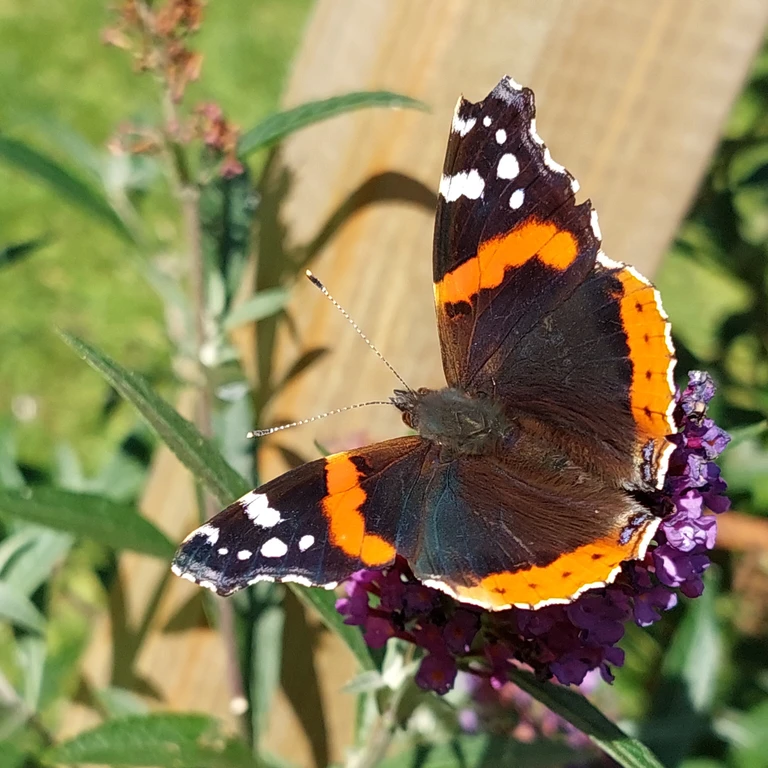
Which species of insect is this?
Vanessa atalanta
